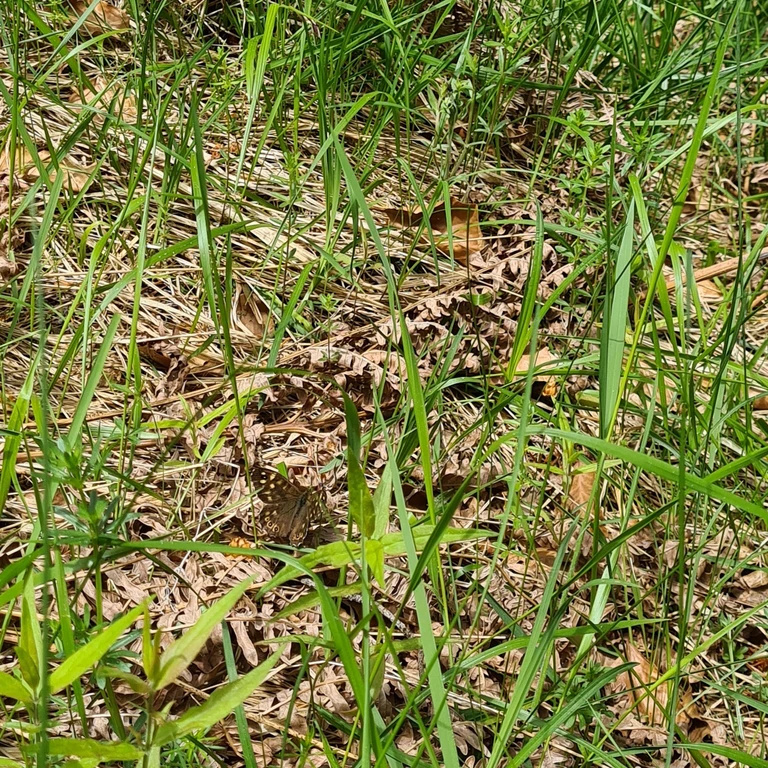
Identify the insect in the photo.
Pararge aegeria
